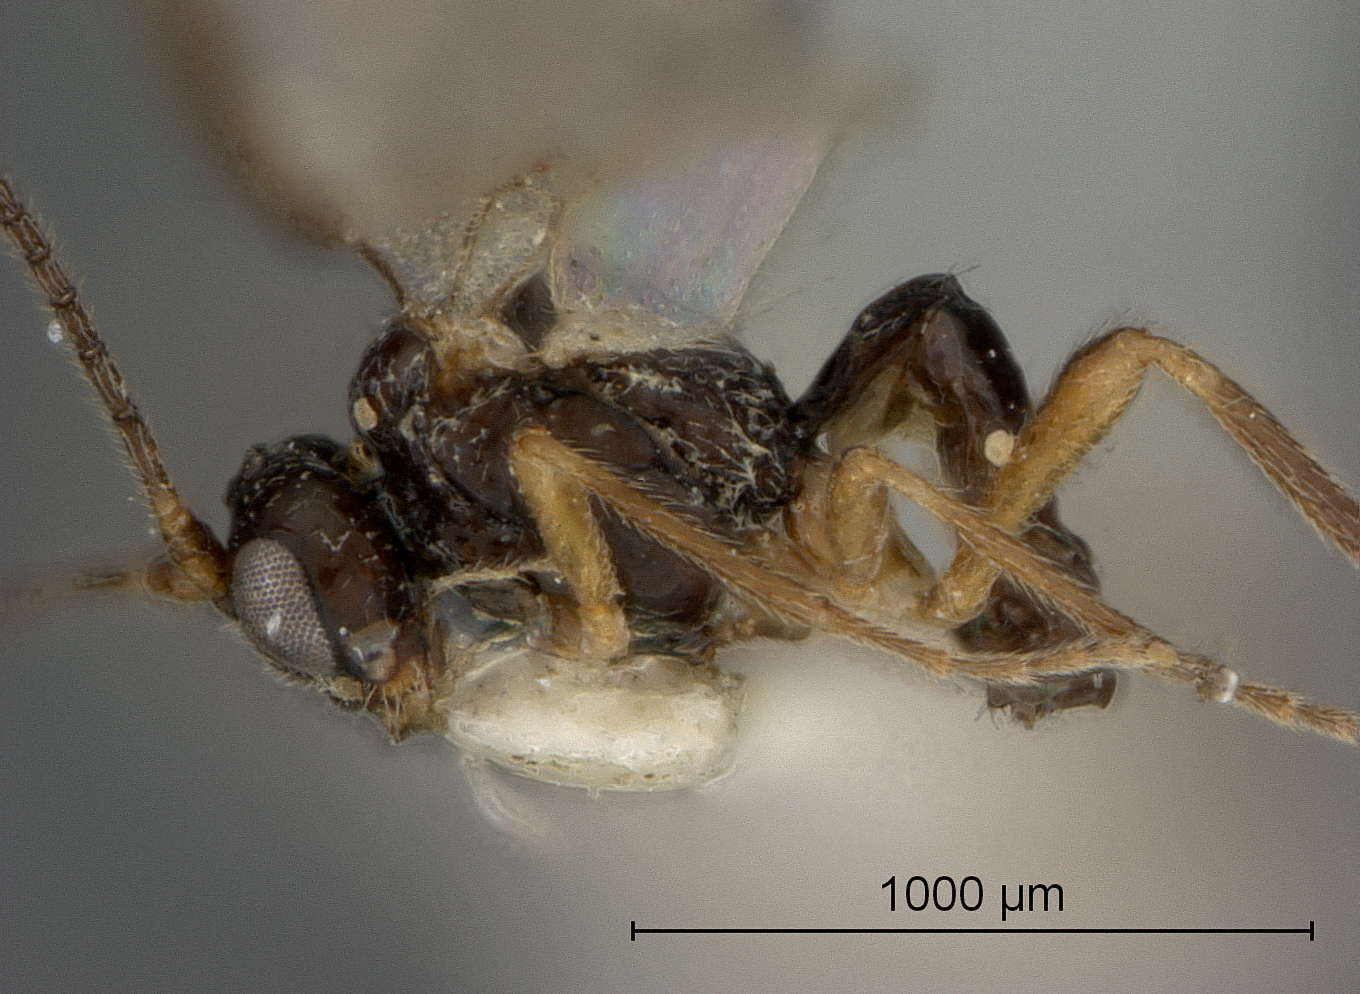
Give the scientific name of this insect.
Liposcia dubiosa
